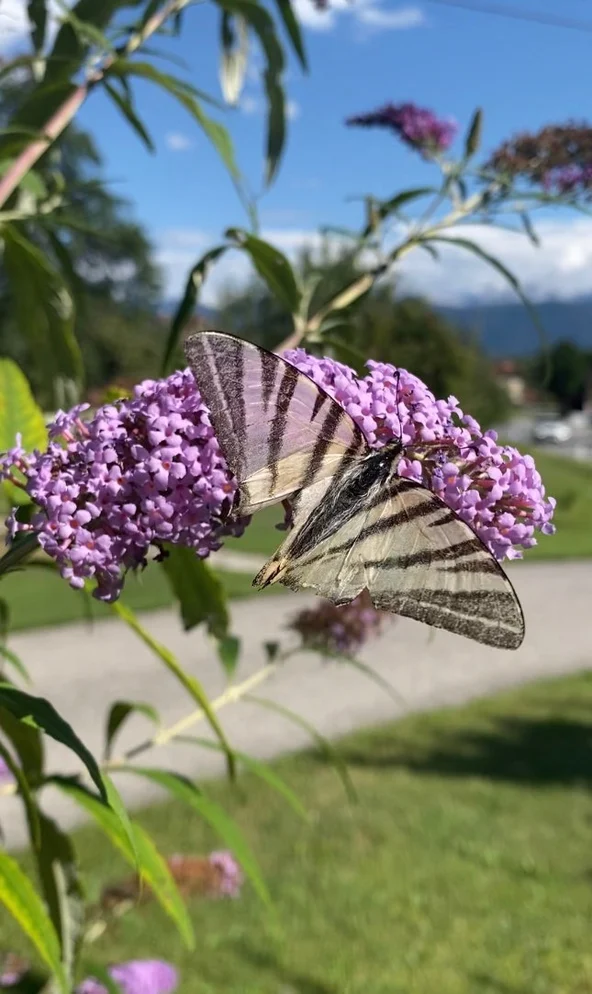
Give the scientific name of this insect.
Iphiclides podalirius
